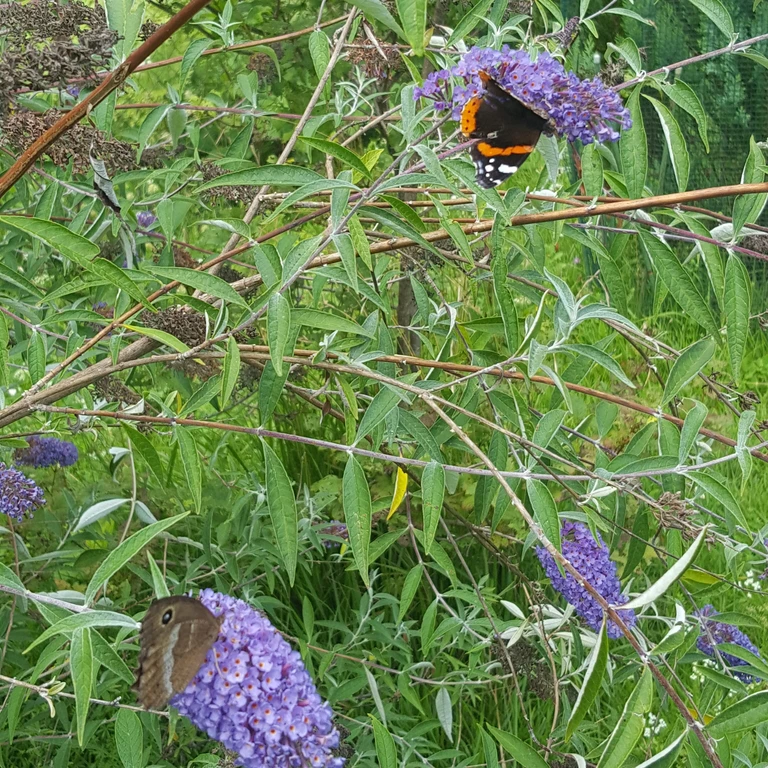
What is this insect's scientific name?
Vanessa atalanta
